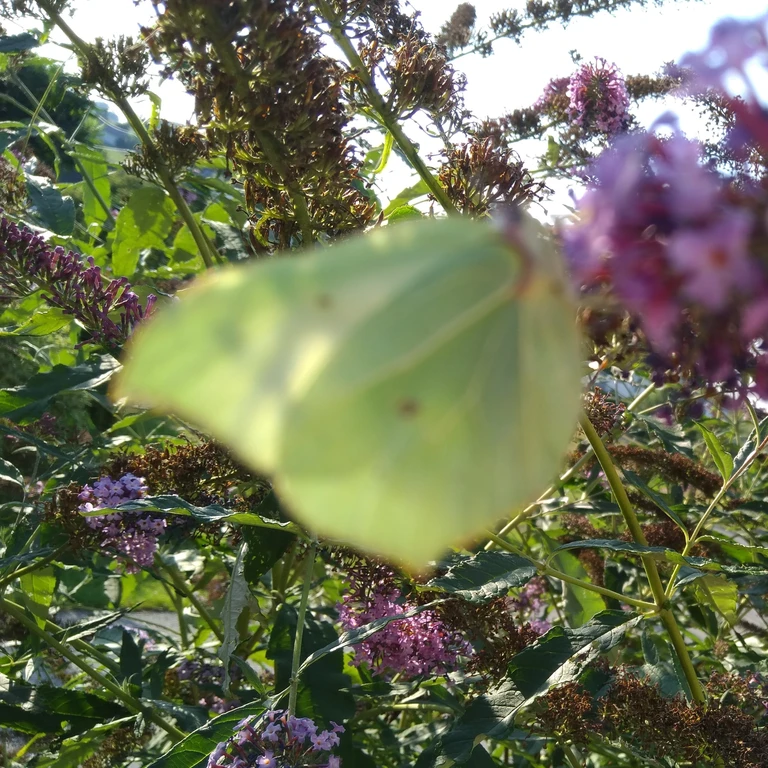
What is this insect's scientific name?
Gonepteryx rhamni
